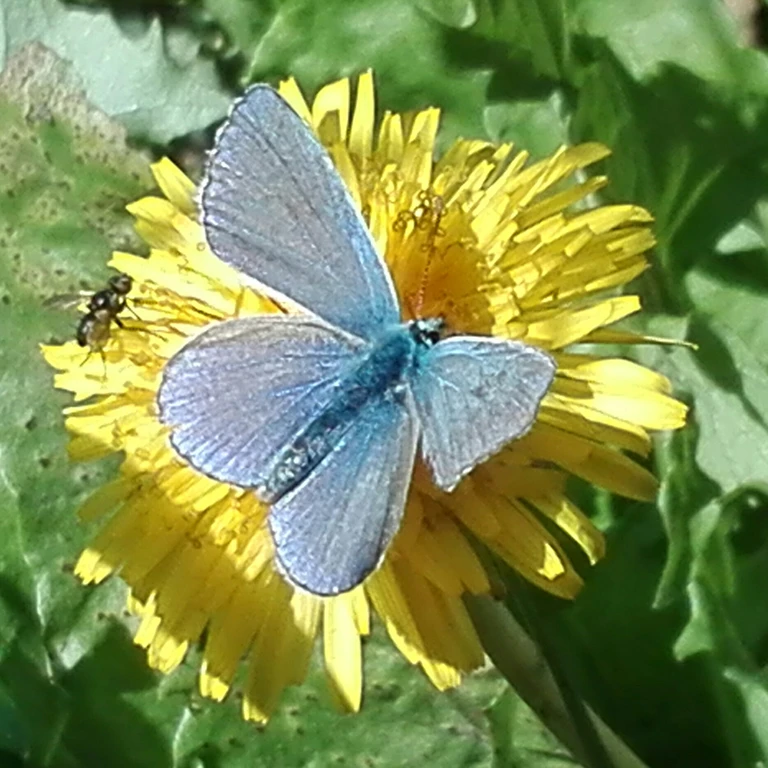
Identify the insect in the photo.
Polyommatus icarus
